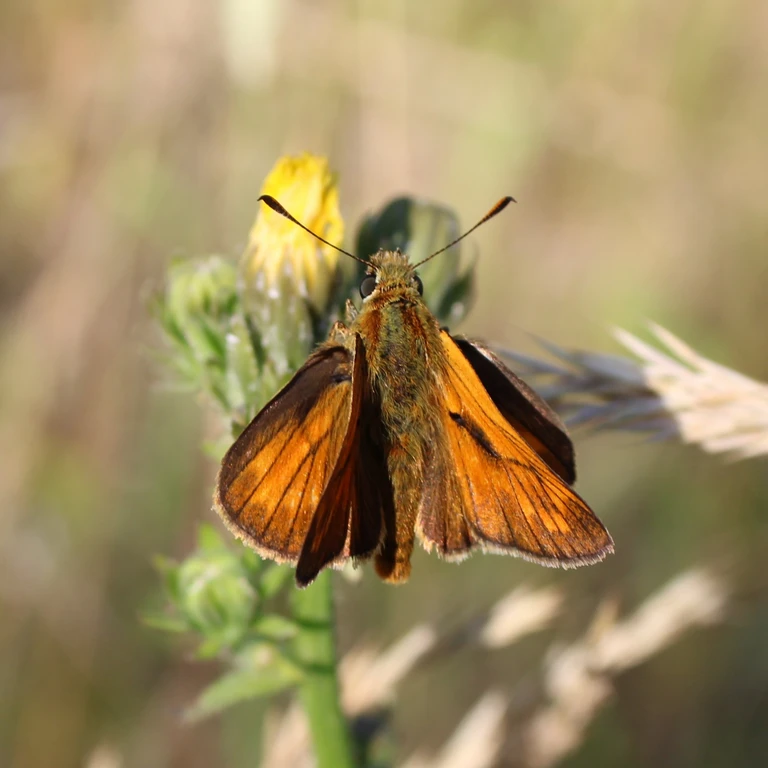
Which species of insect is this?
Ochlodes sylvanus (also Ochlodes venata)
